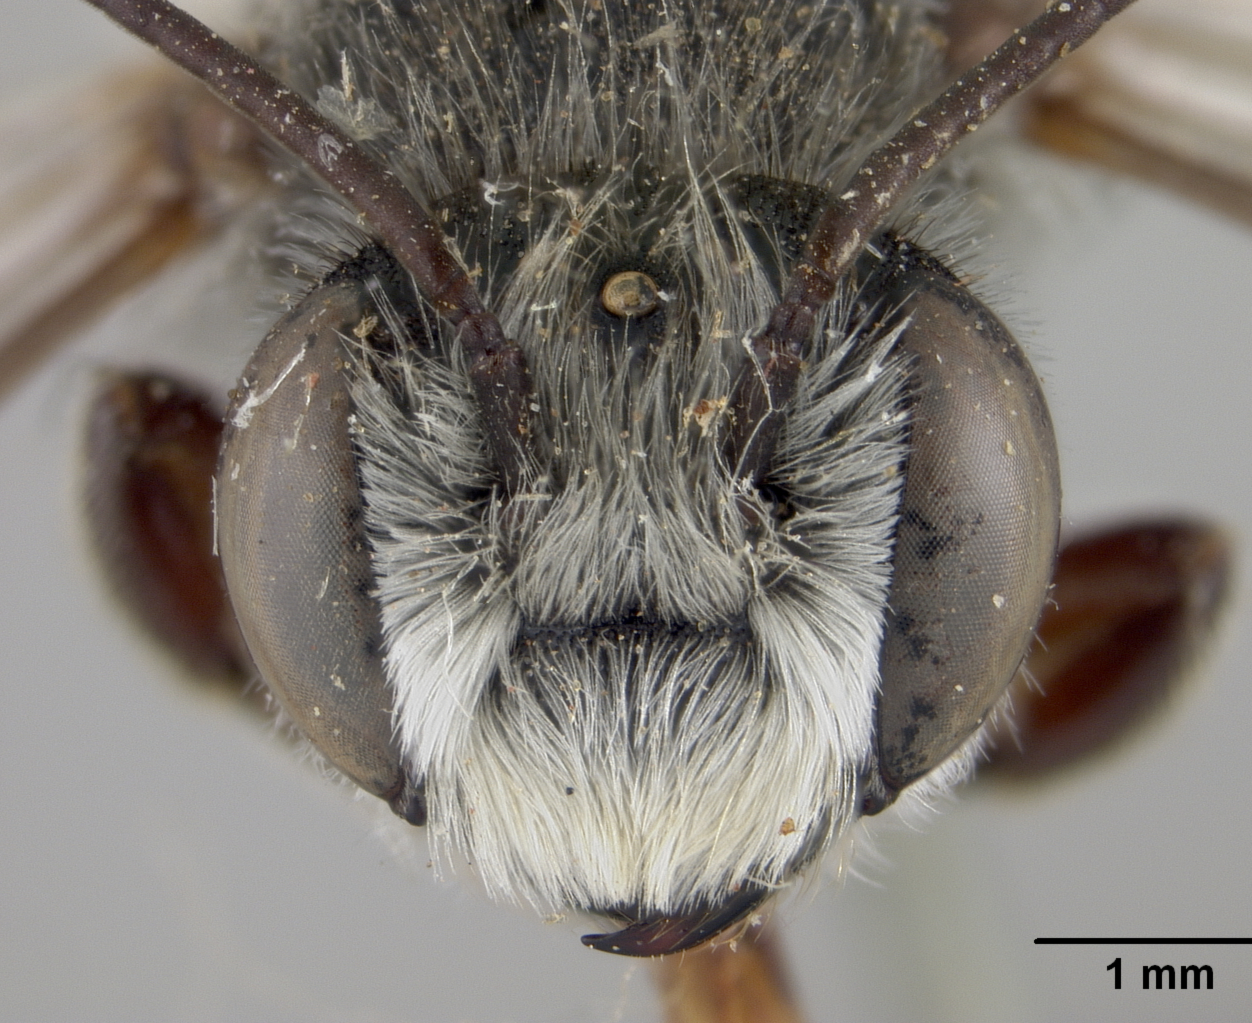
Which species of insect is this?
Megachile schismatura
